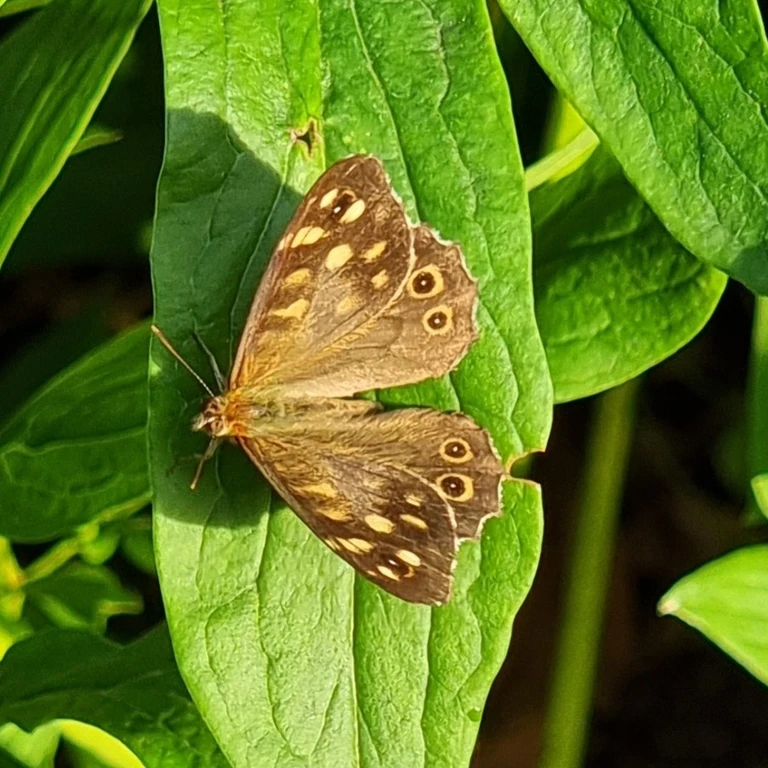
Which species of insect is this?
Pararge aegeria
